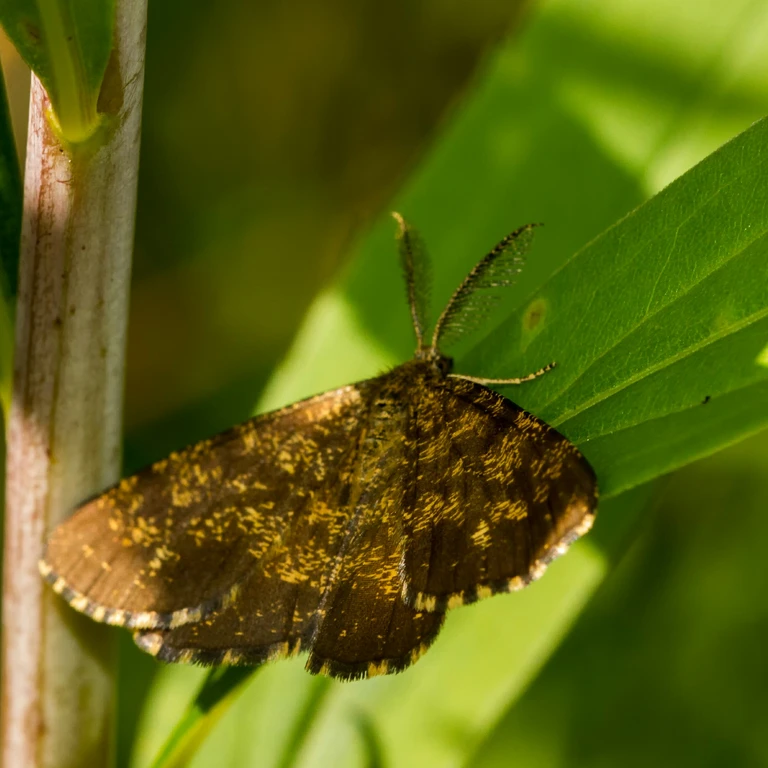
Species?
Ematurga atomaria
